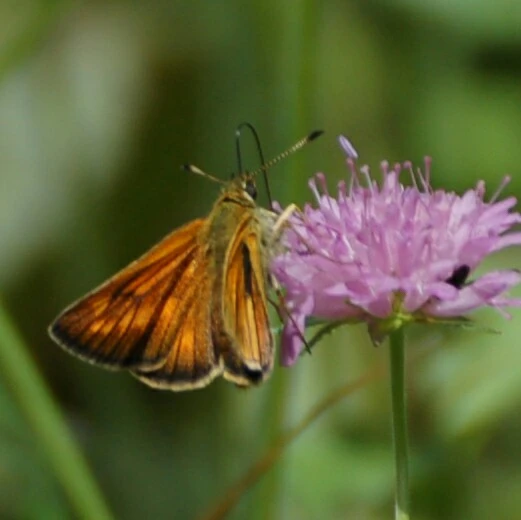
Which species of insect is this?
Ochlodes sylvanus (also Ochlodes venata)
